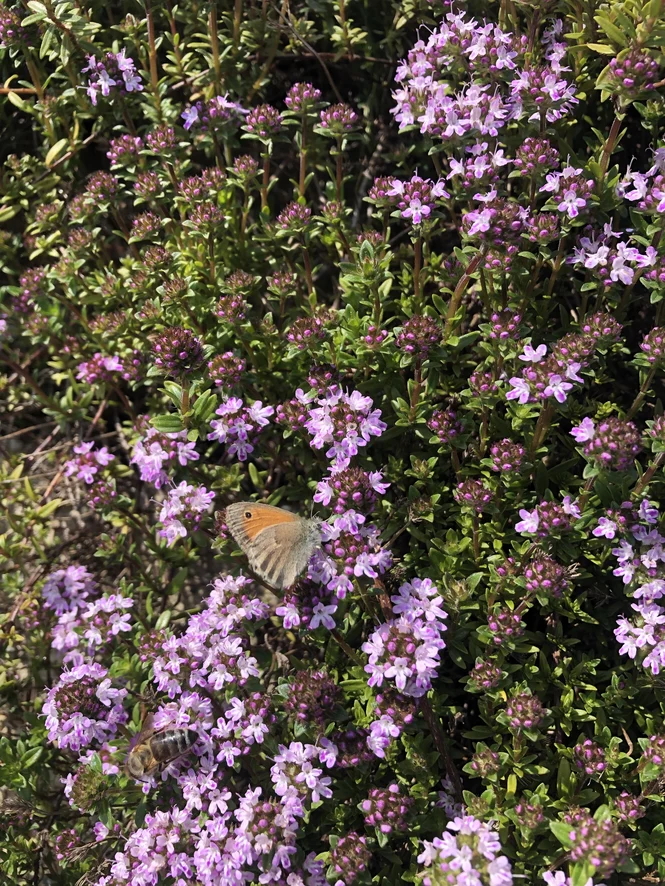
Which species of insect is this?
Coenonympha pamphilus
